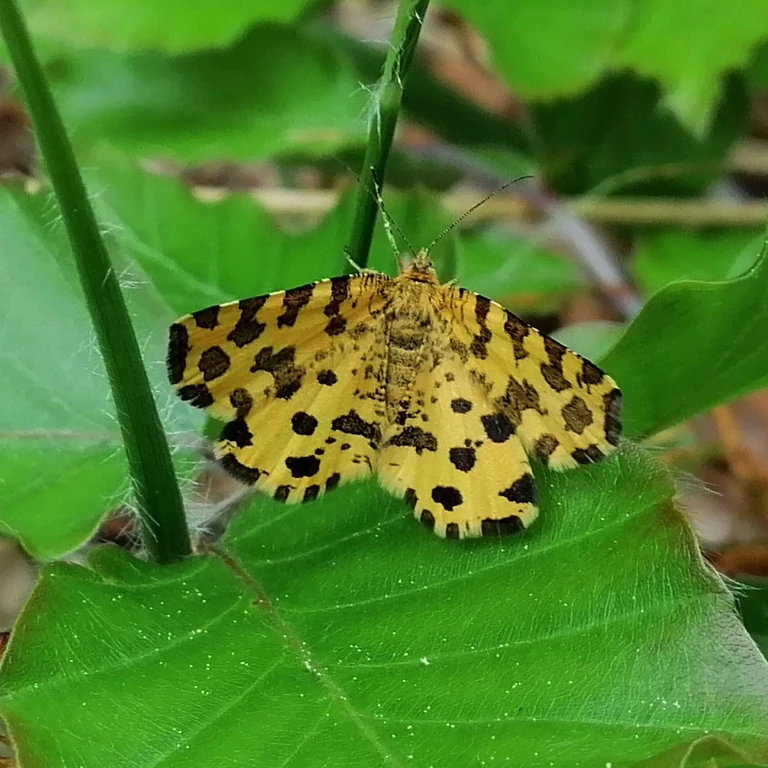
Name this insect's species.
Pseudopanthera macularia
